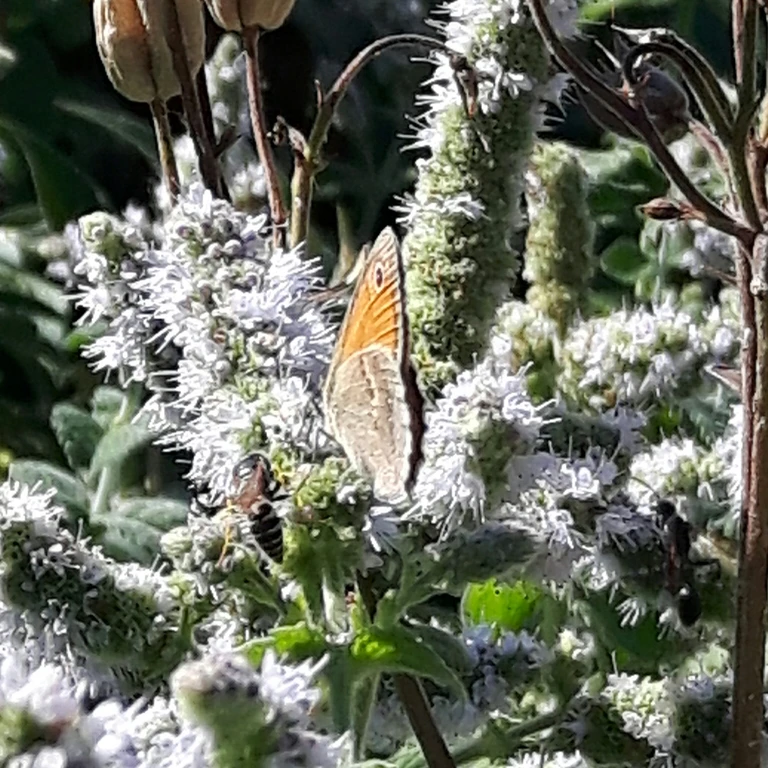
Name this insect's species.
Coenonympha pamphilus
